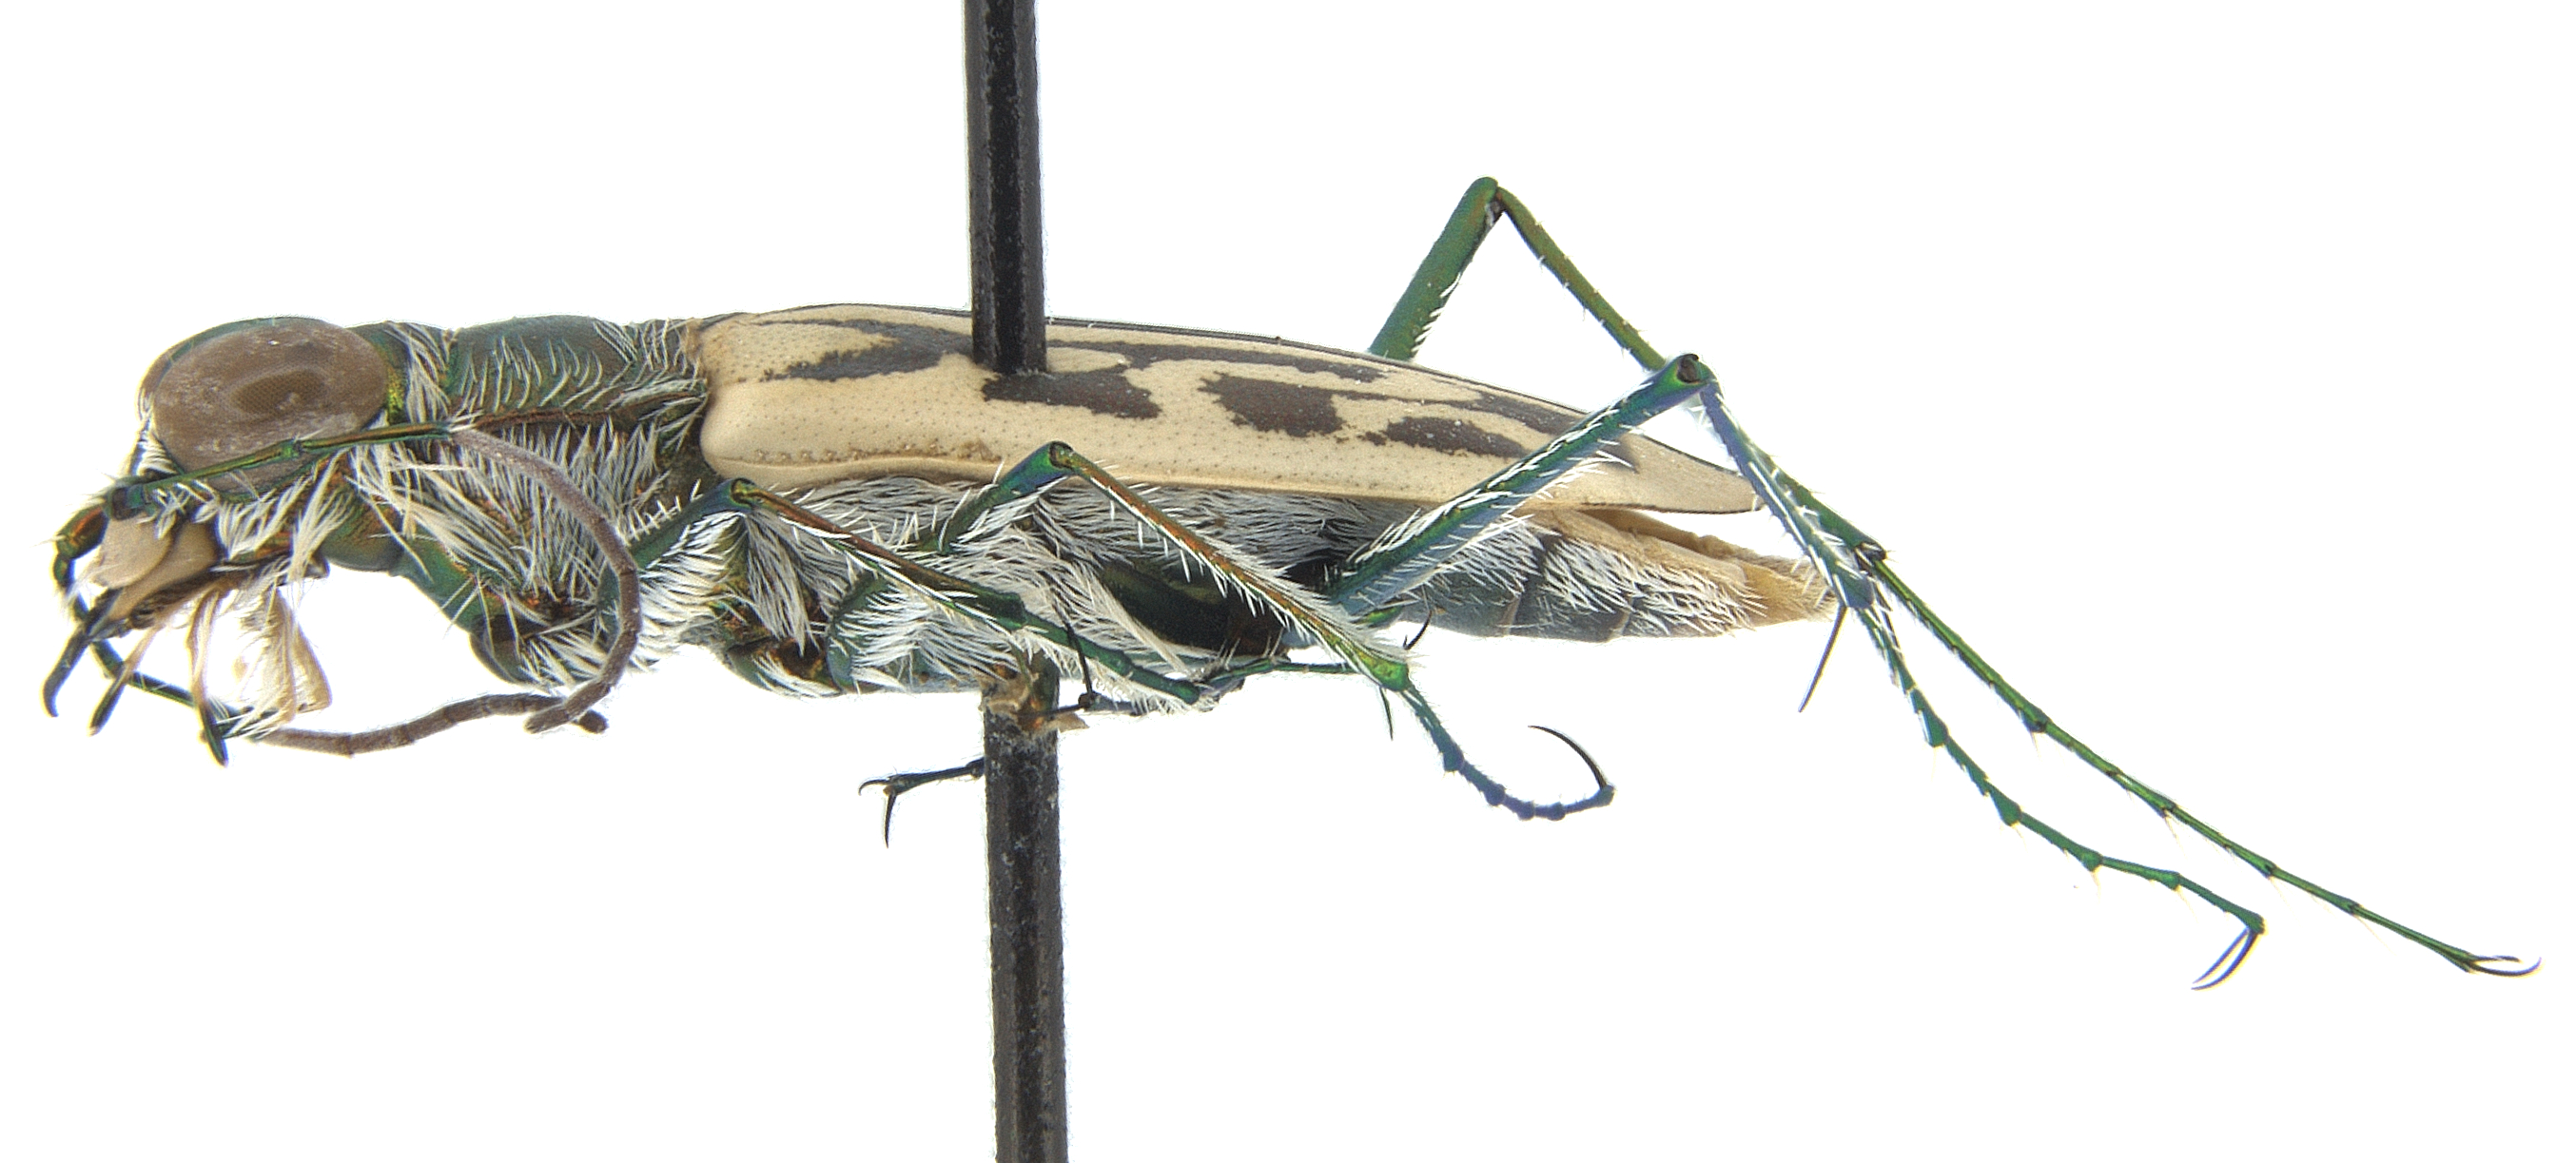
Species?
Habrodera nilotica
